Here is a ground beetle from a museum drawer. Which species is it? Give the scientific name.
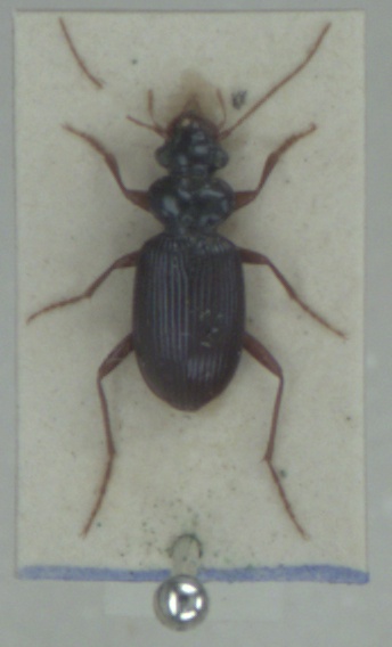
Leistus fulvibarbis
